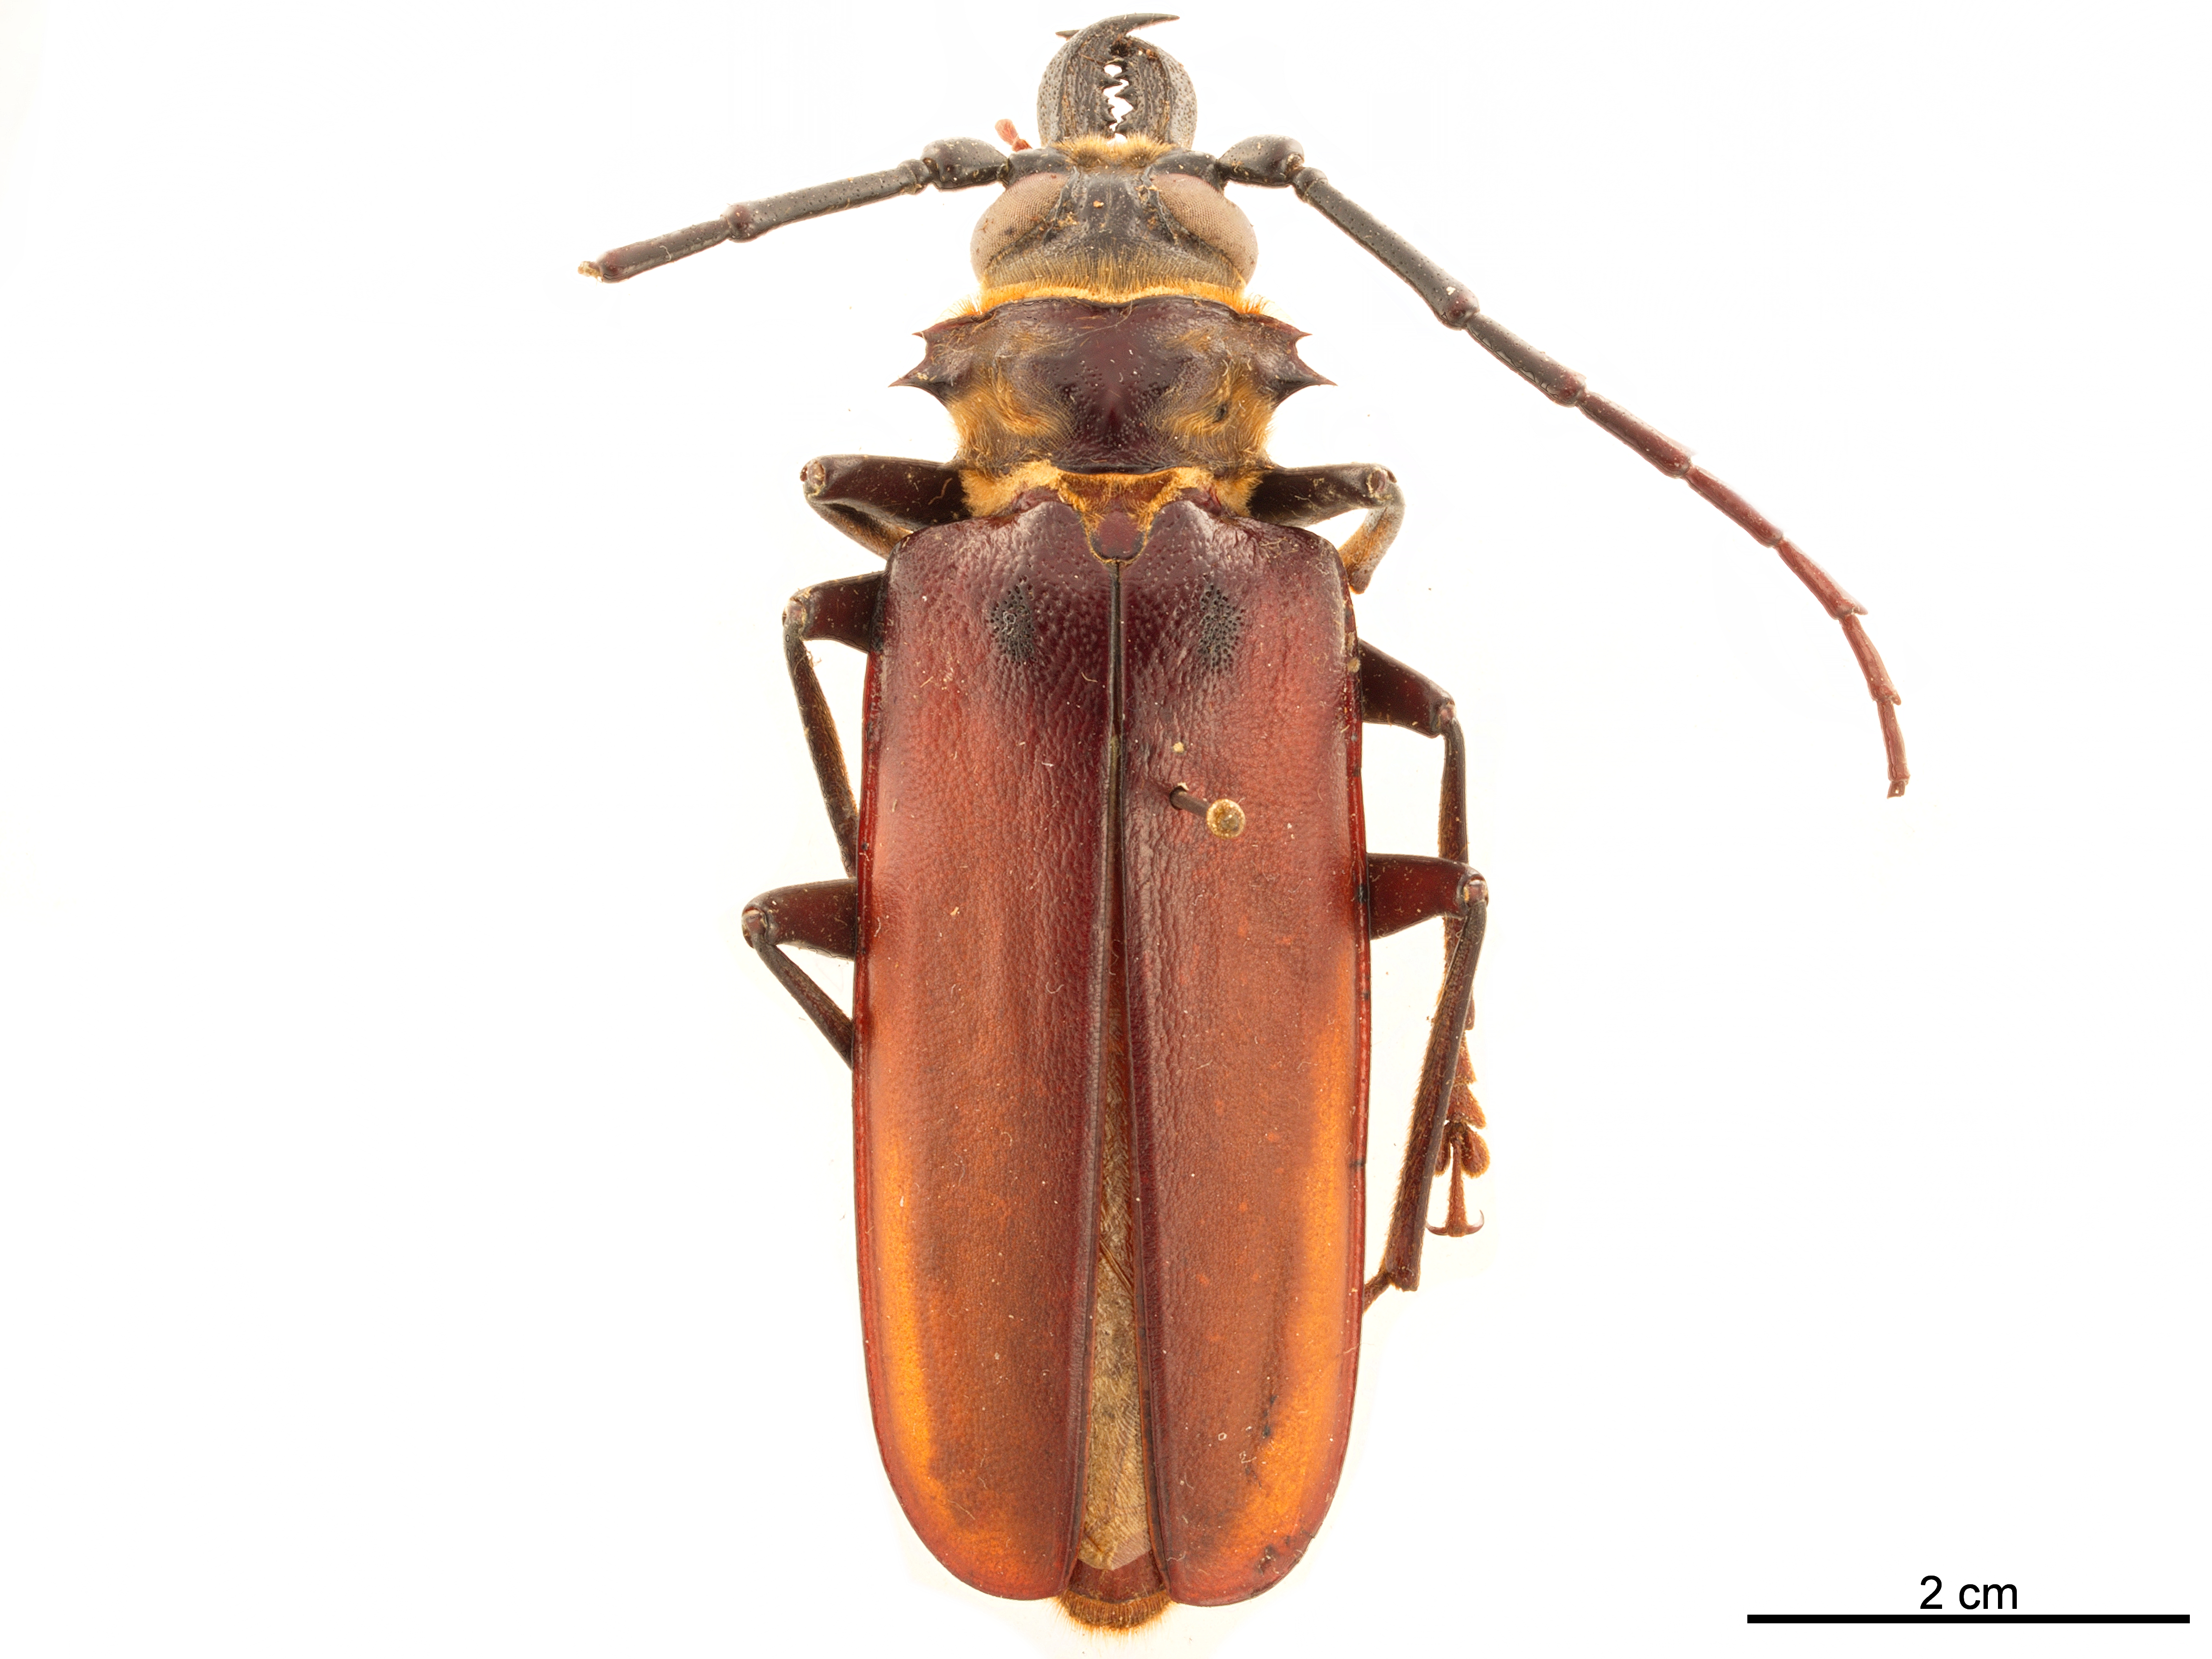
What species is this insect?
Acanthophorus serraticornis
